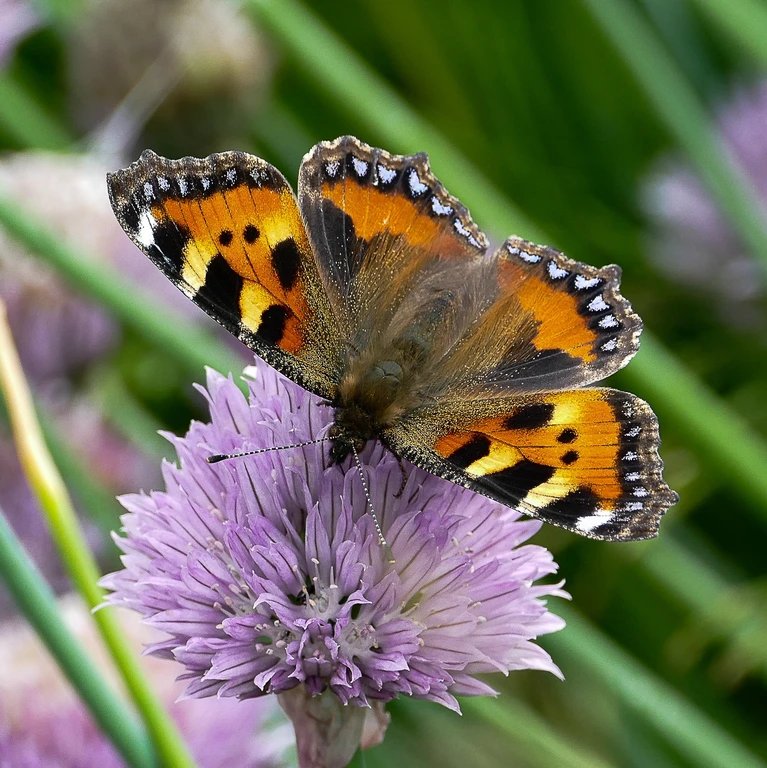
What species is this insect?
Aglais urticae
